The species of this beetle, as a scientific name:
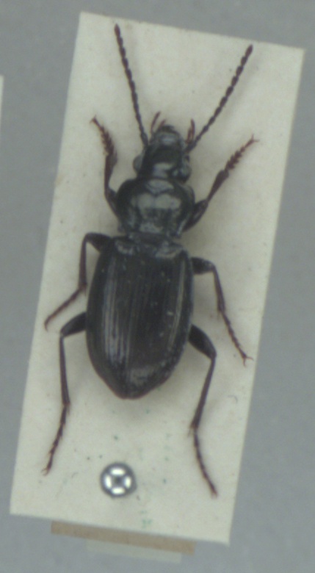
Pterostichus oblongopunctatus
